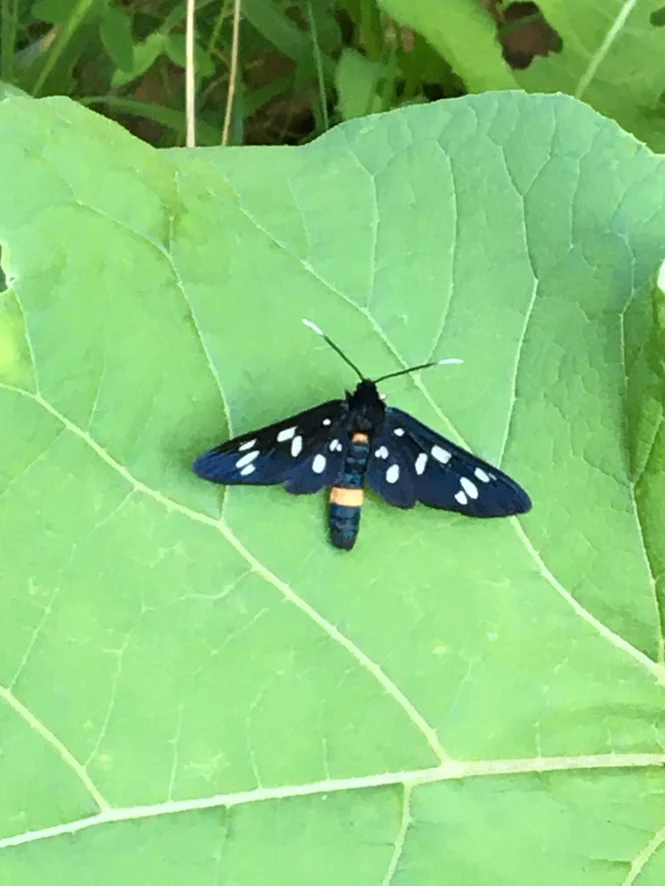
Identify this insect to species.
Amata phegea
